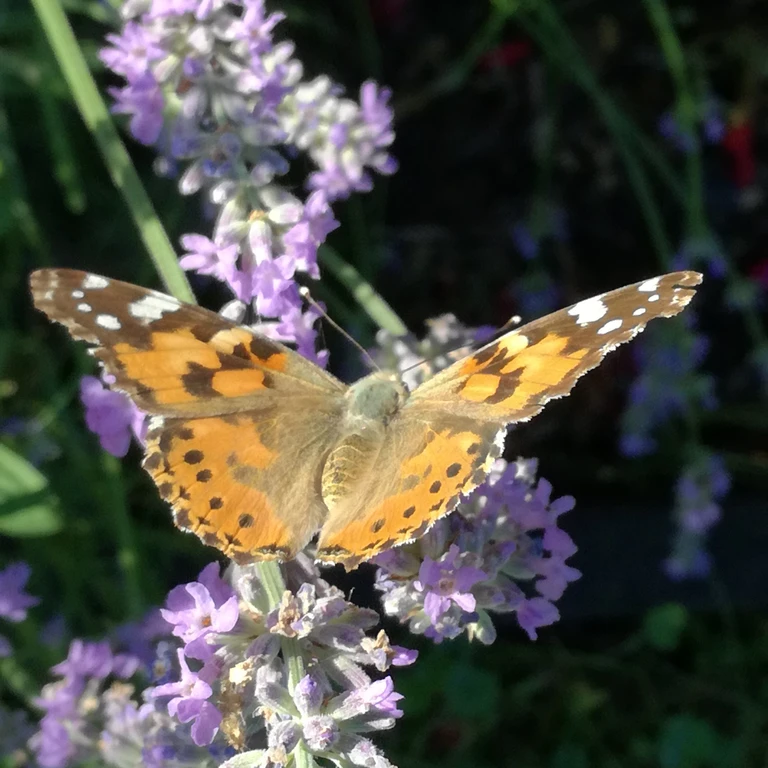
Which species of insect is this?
Vanessa cardui
